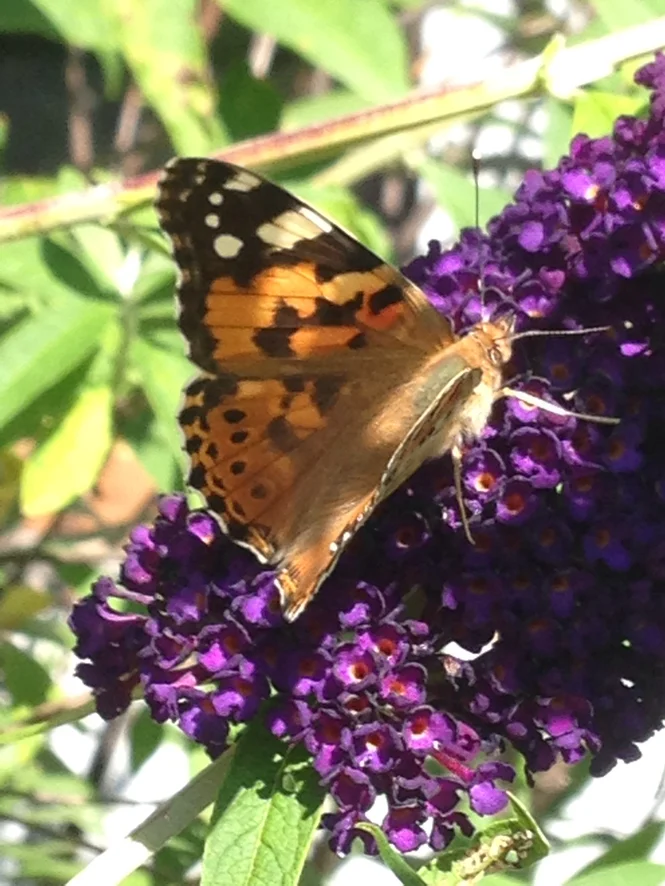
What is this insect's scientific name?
Vanessa cardui
